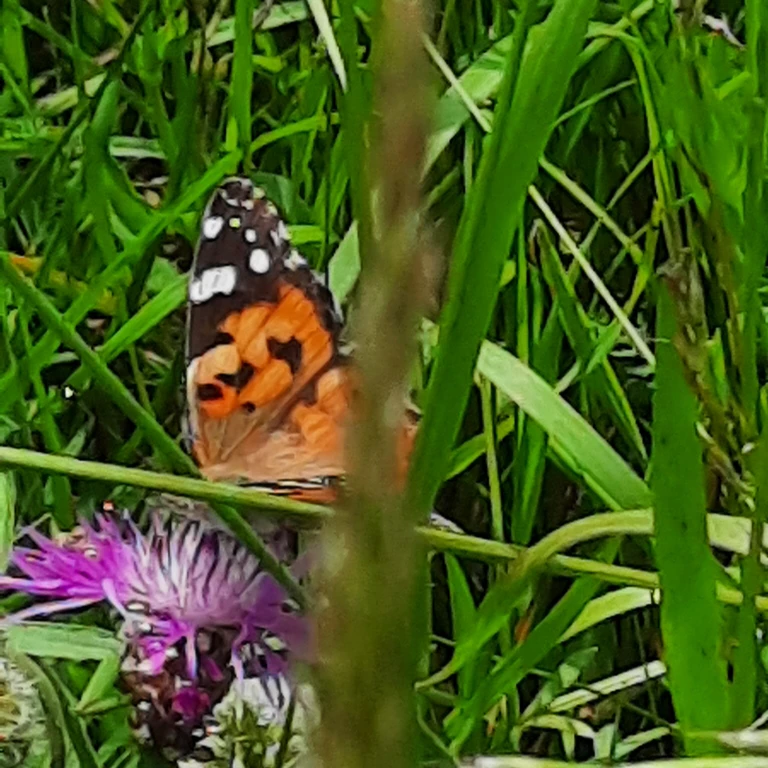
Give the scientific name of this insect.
Vanessa cardui
